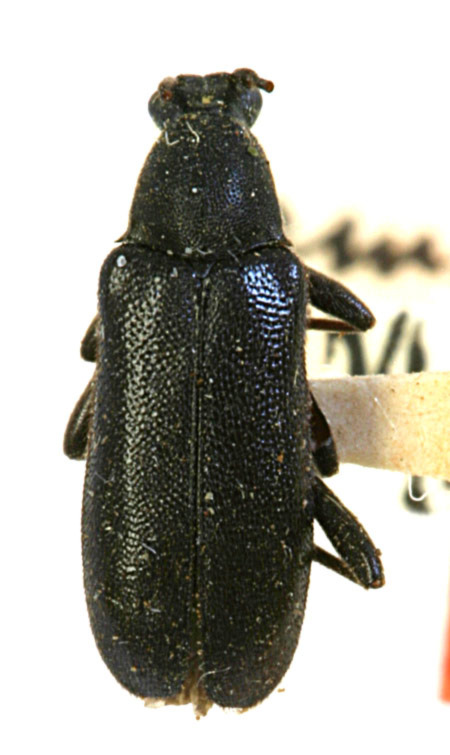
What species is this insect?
Parallelina campanifera (also Grammoptera rhodopus)
